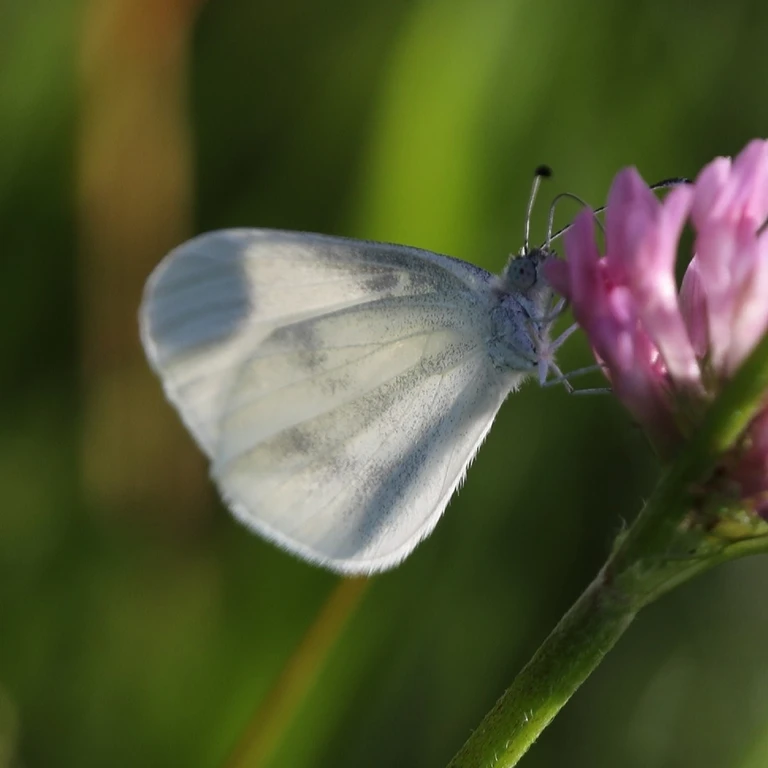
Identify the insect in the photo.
Leptidea sinapis/juvernica
